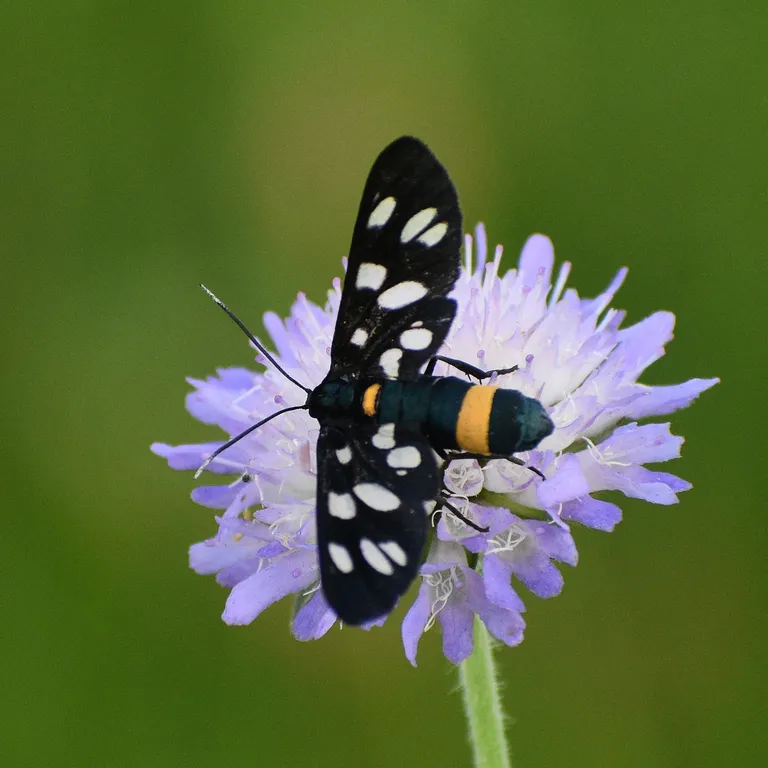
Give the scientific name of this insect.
Amata phegea
